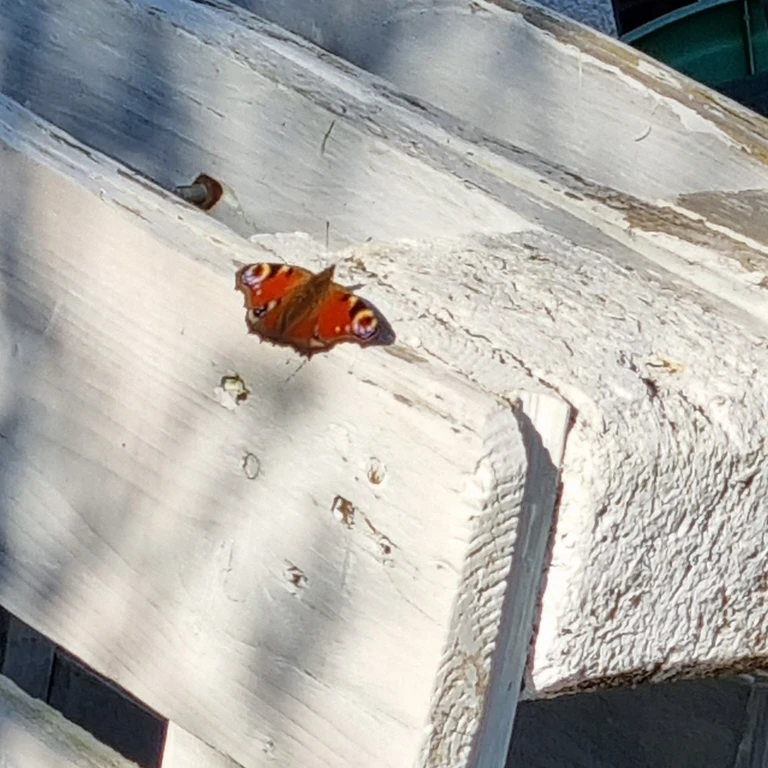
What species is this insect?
Aglais io
